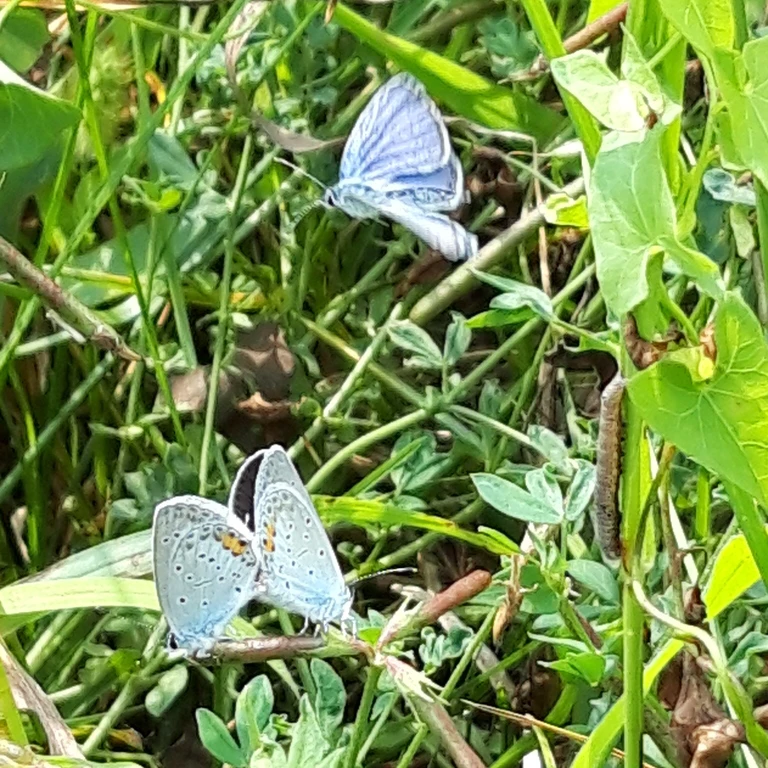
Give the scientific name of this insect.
Cupido argiades (also Elkalyce argiades)
